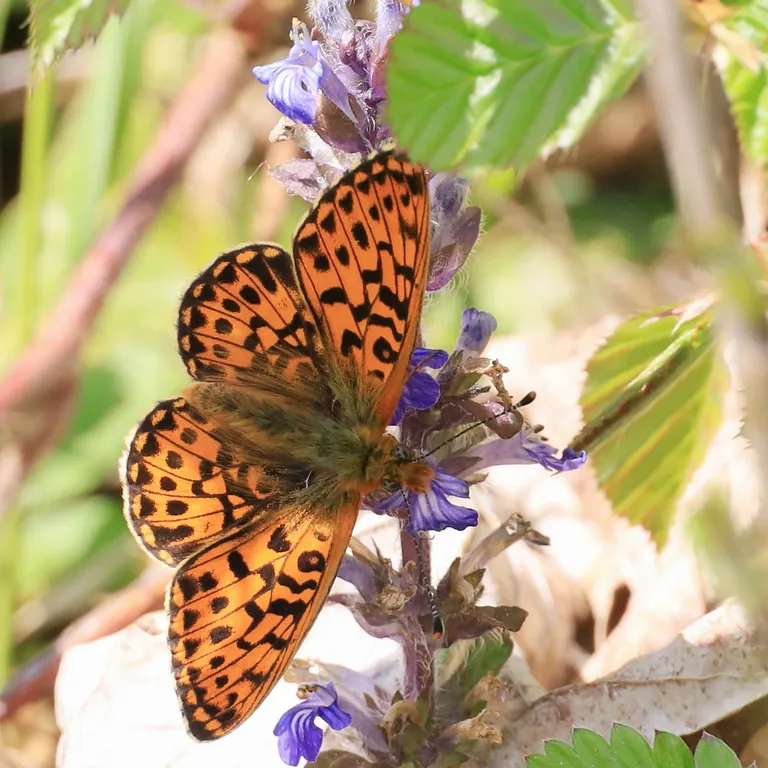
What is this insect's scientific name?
Boloria euphrosyne (also Clossiana euphrosyne)
